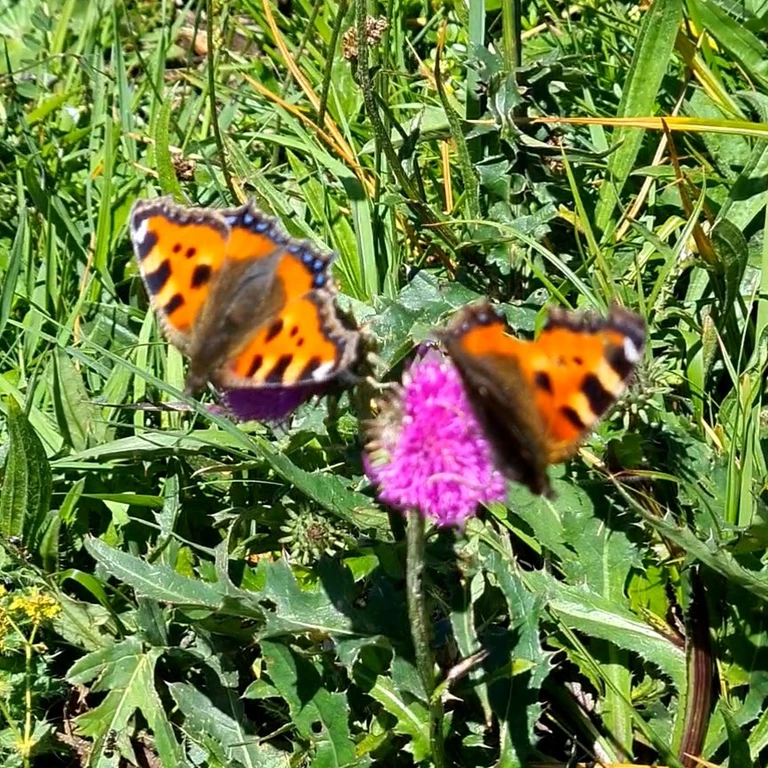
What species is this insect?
Aglais urticae
